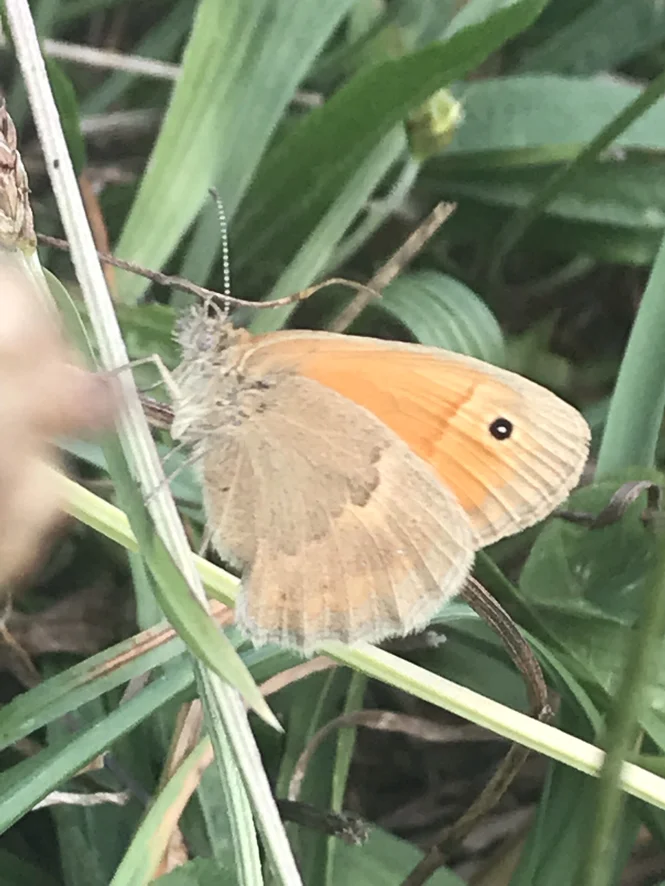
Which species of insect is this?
Coenonympha pamphilus
